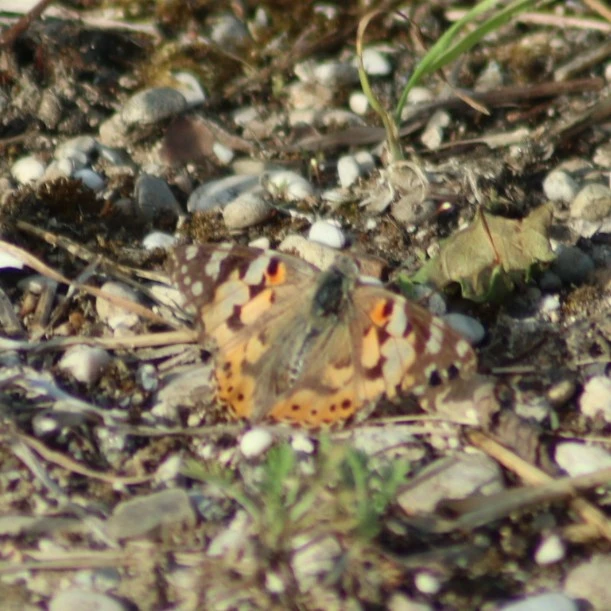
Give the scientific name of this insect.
Vanessa cardui
